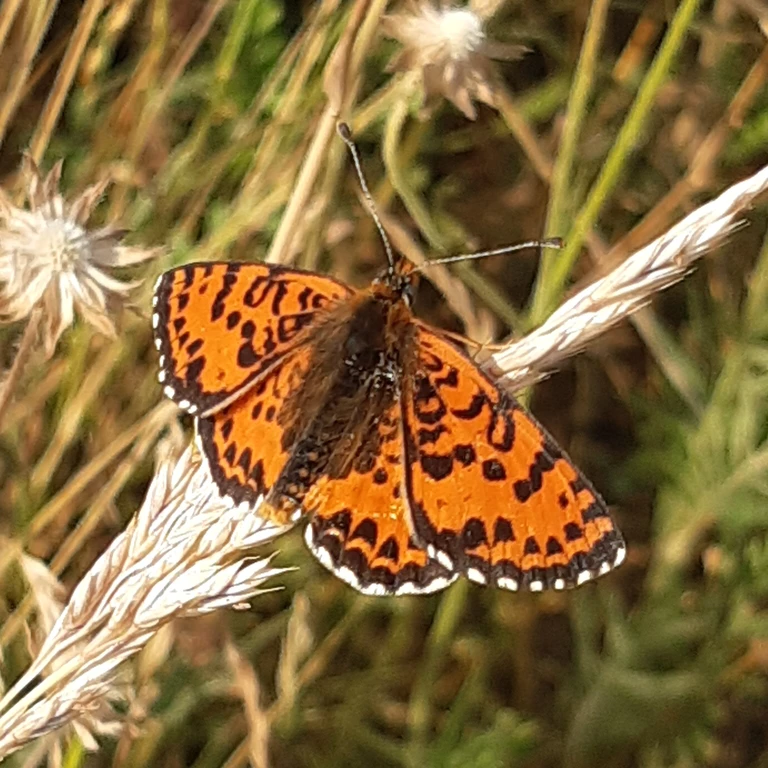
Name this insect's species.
Melitaea didyma
